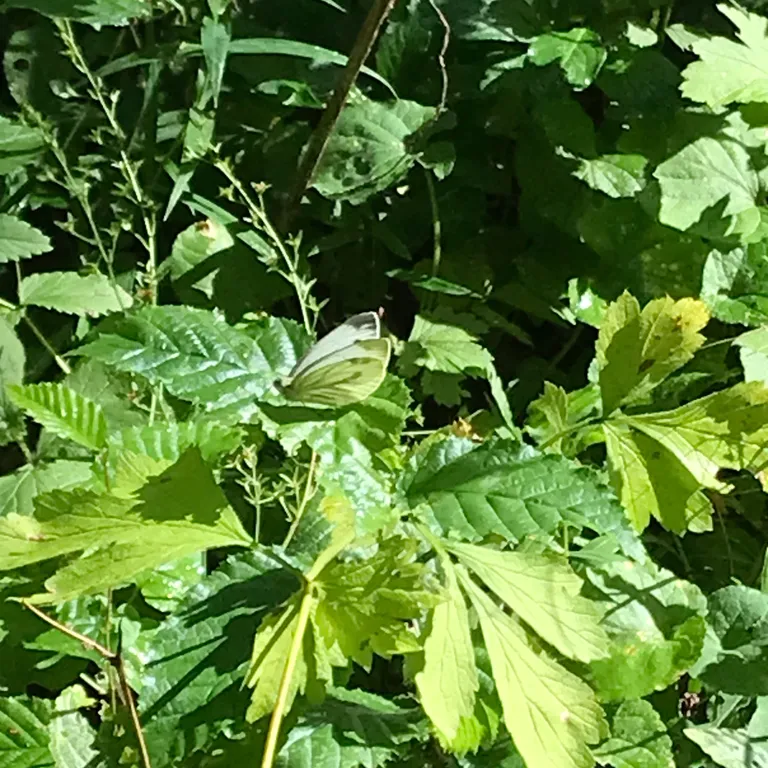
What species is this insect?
Pieris napi
